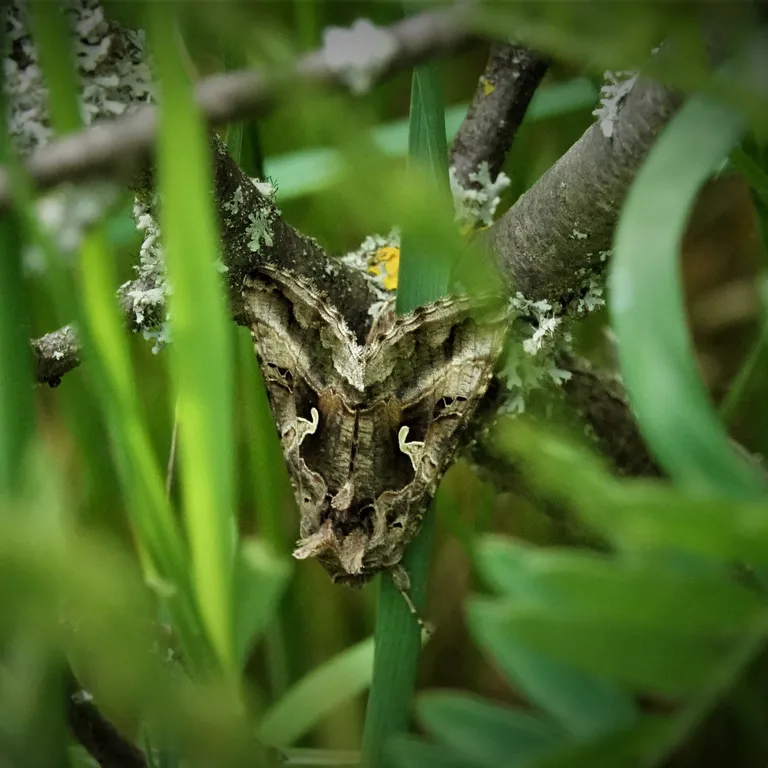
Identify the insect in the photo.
Autographa gamma
